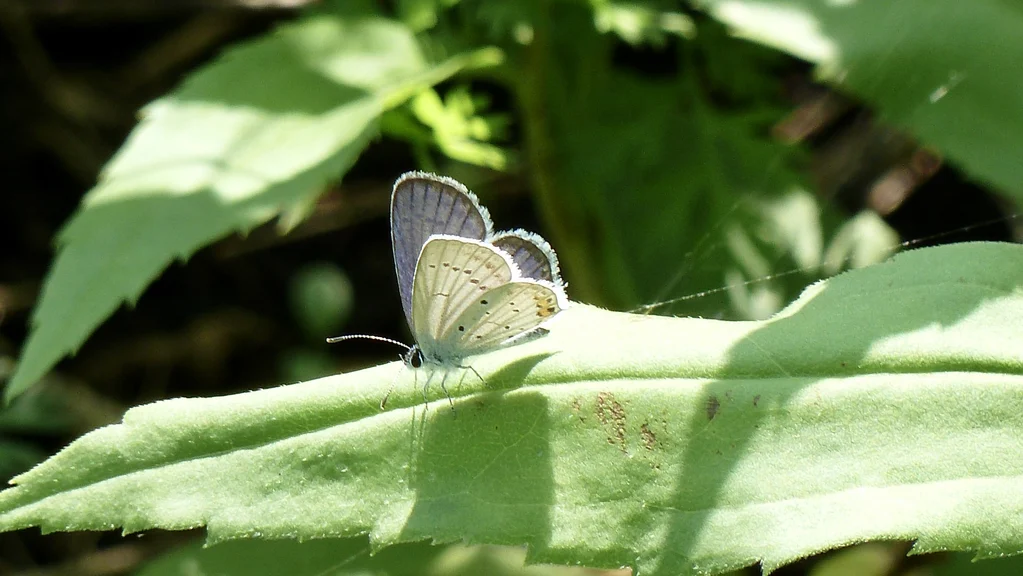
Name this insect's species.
Cupido argiades (also Elkalyce argiades)
